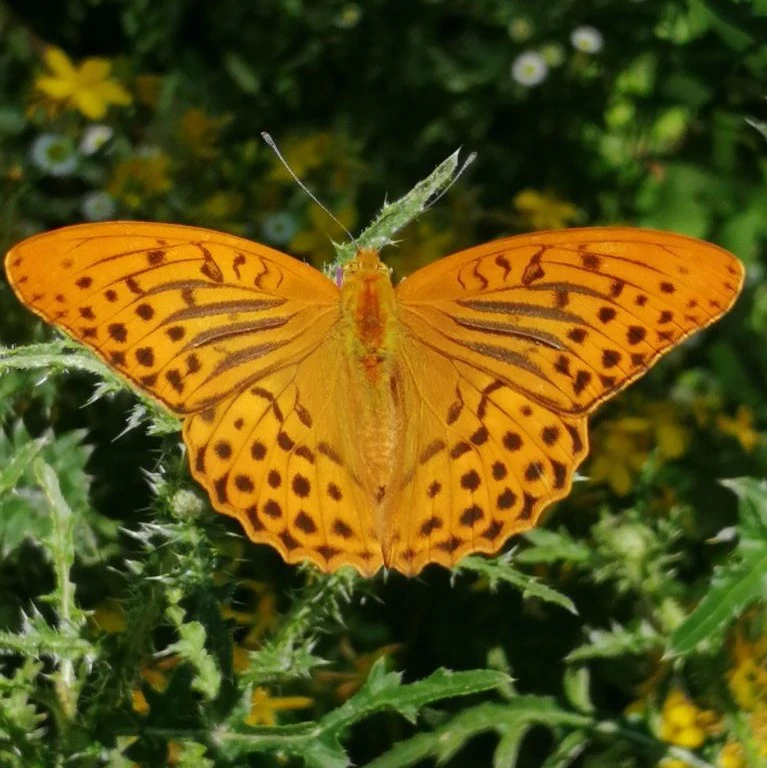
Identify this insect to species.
Argynnis paphia
